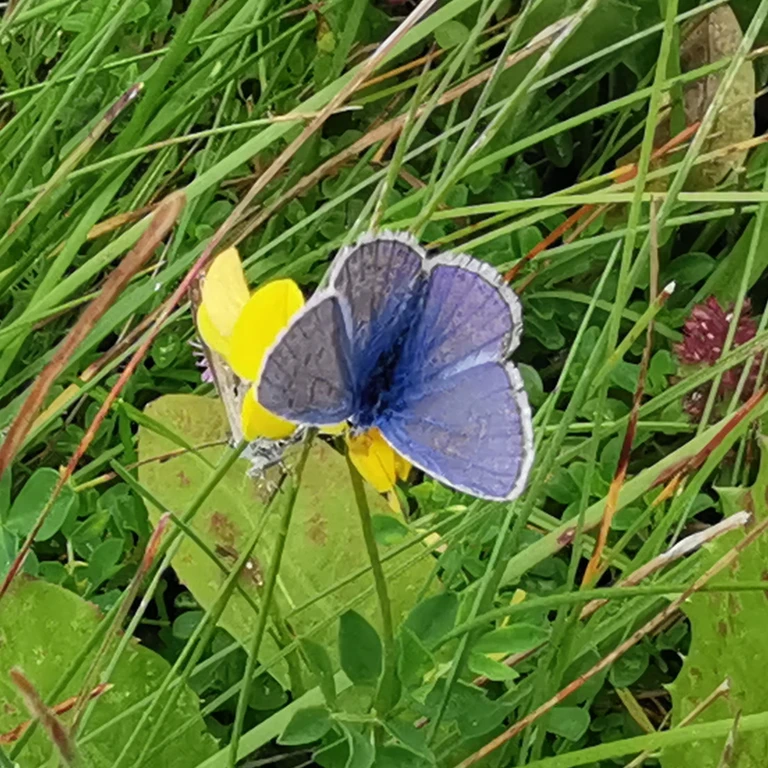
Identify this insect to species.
Polyommatus icarus
